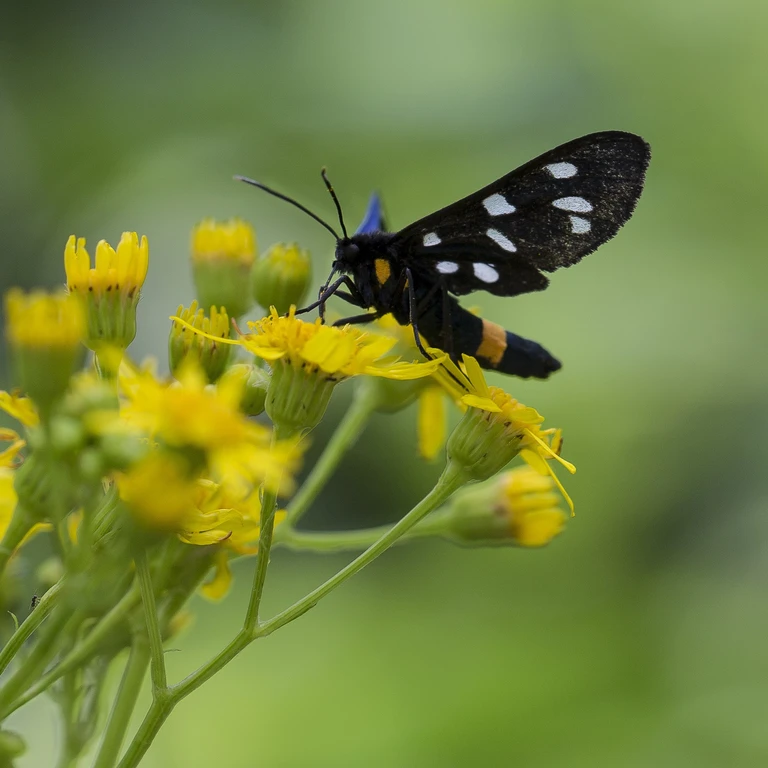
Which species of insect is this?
Amata phegea
